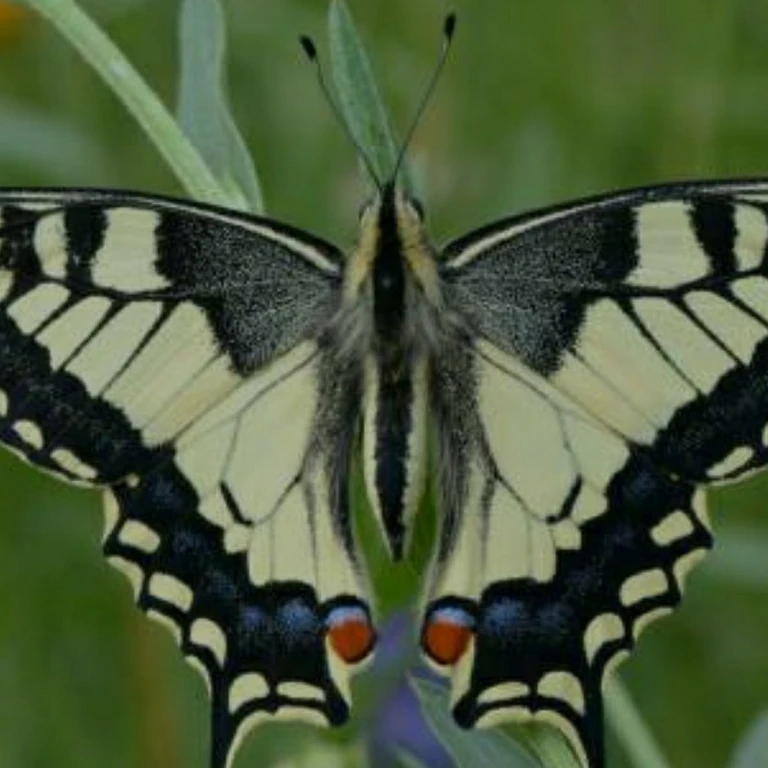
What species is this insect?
Papilio machaon
